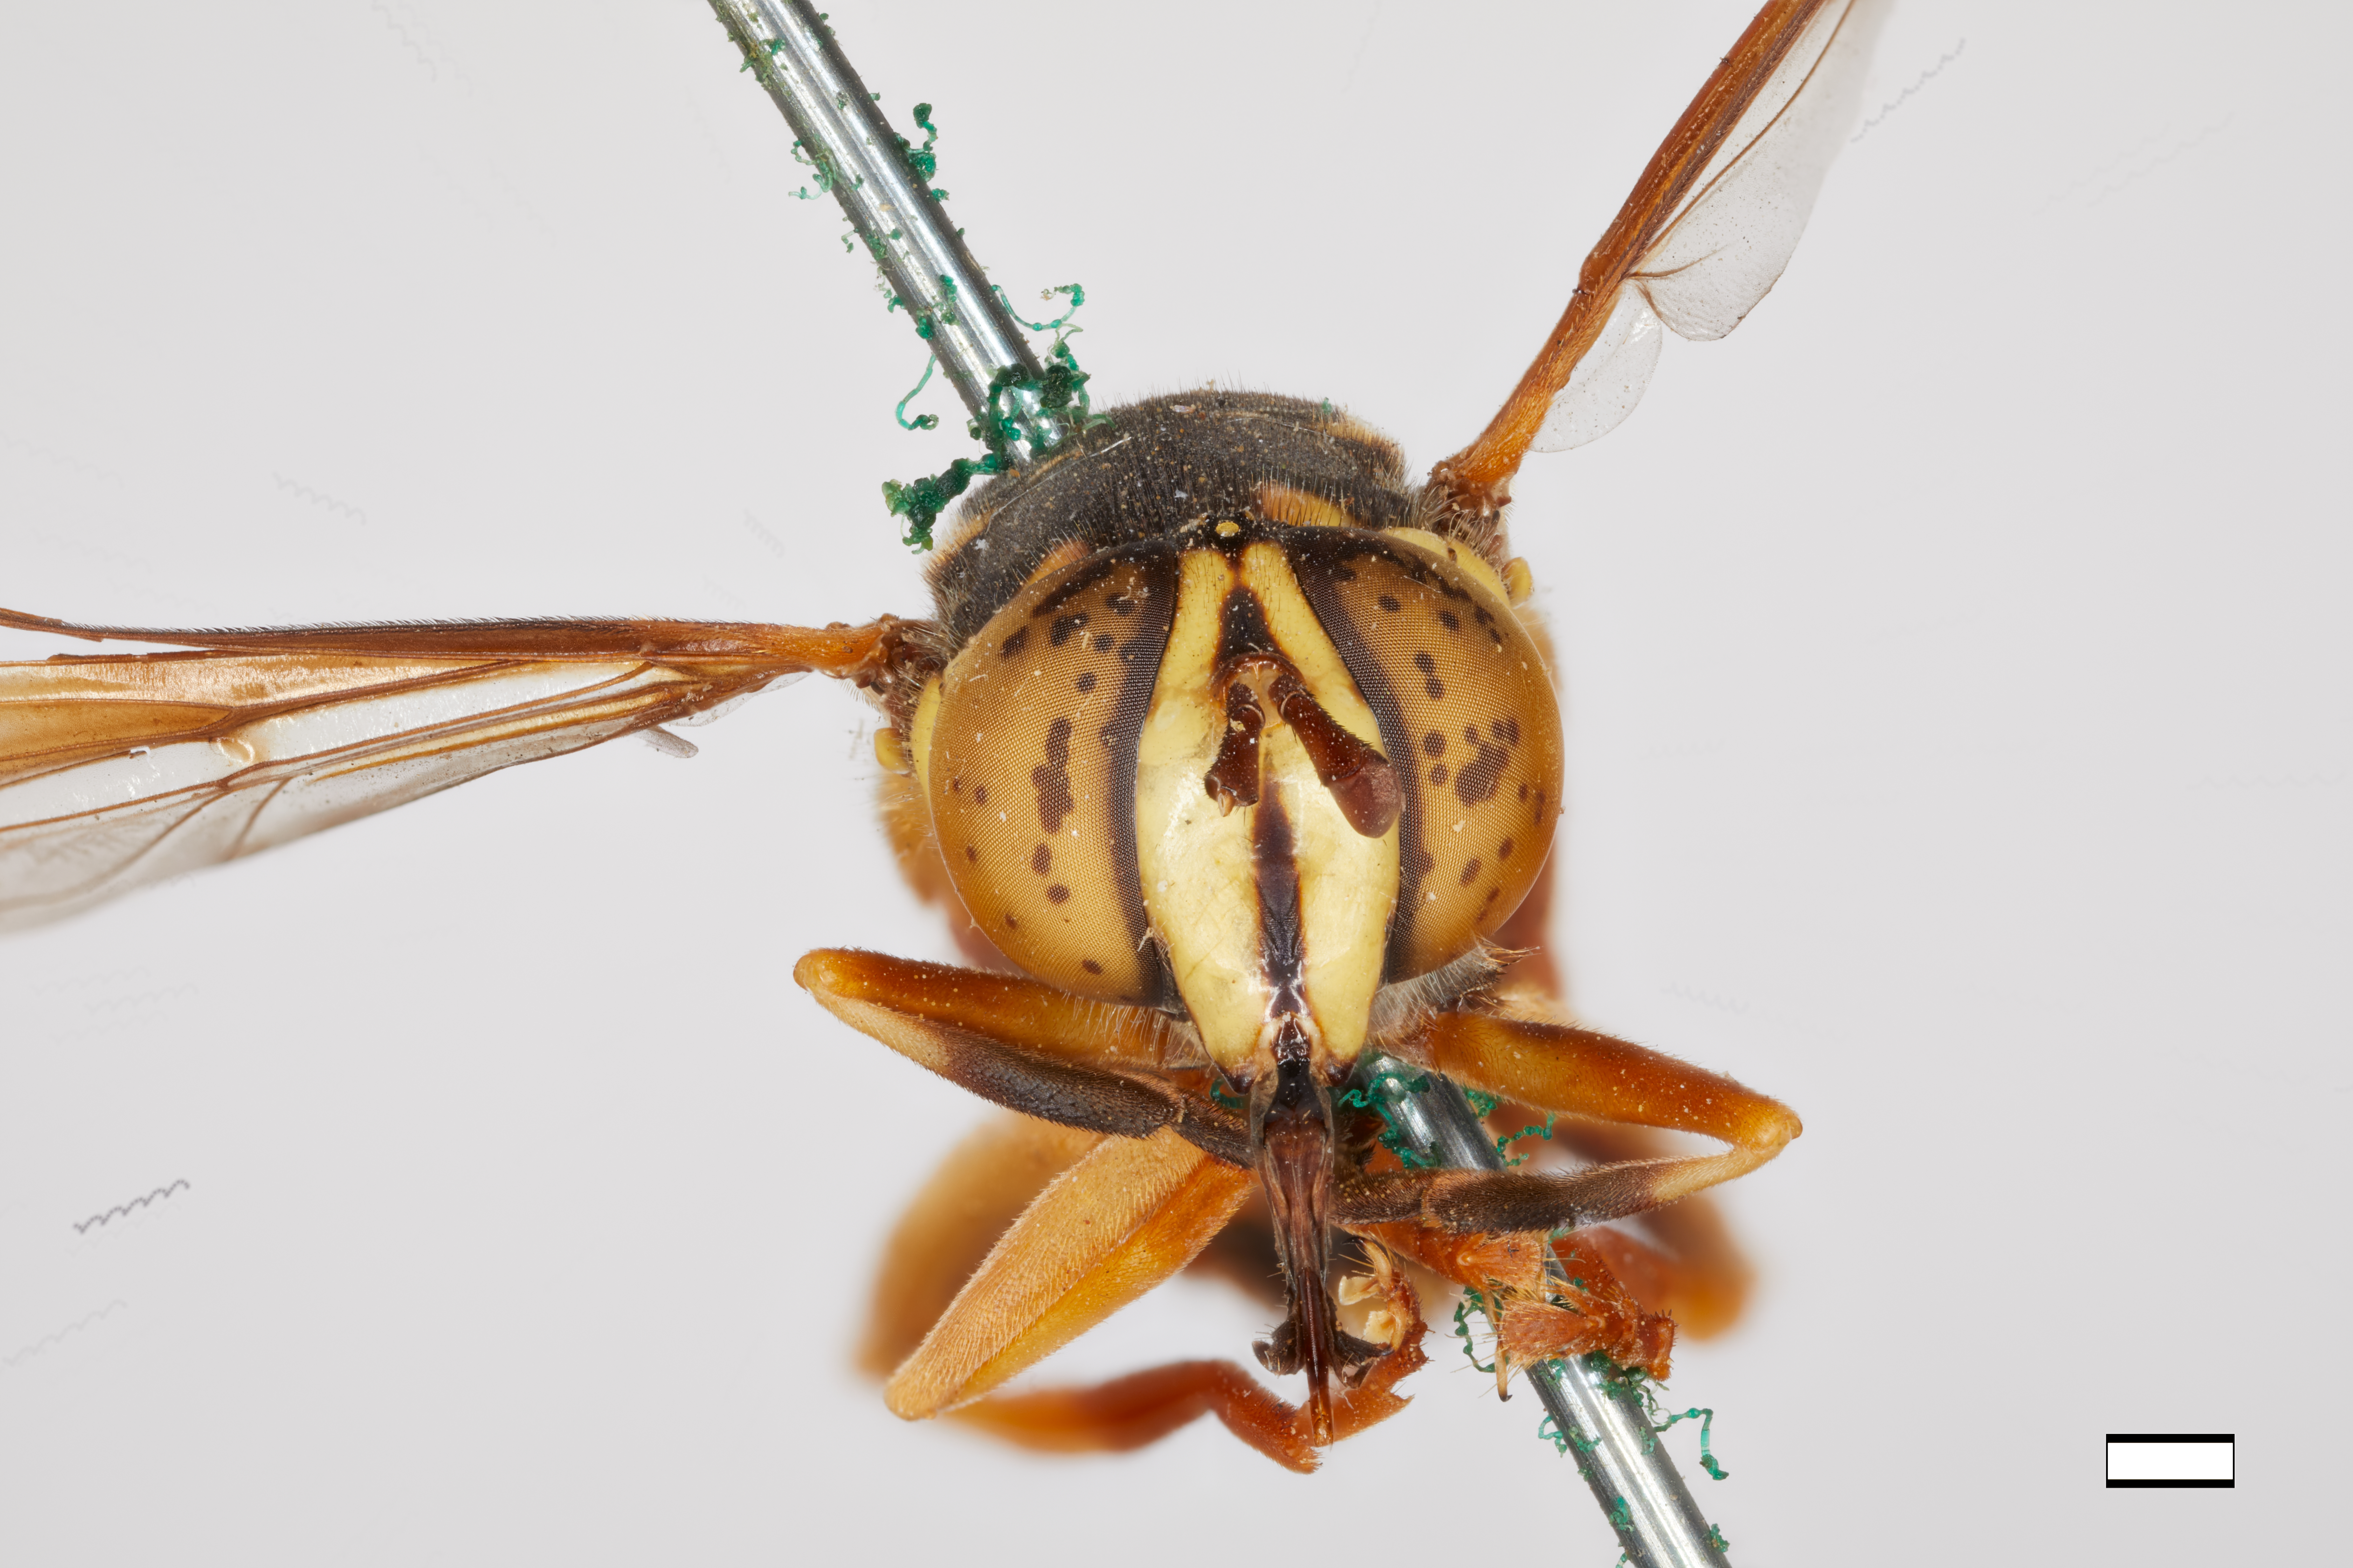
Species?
Spilomyia liturata
